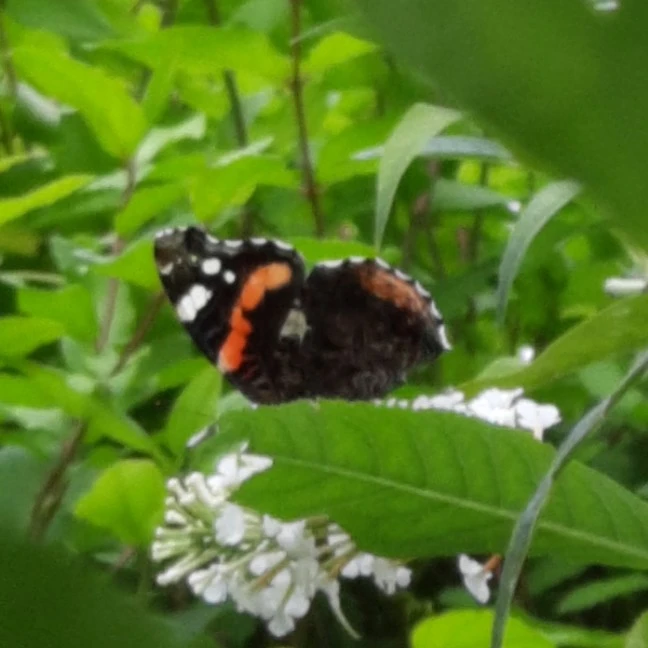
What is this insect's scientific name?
Vanessa atalanta
